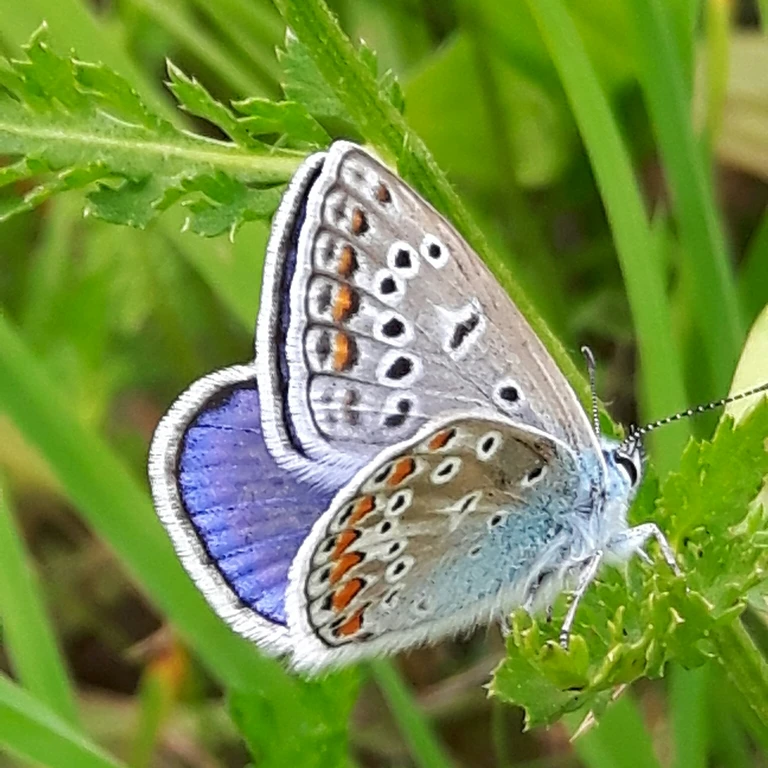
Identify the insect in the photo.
Polyommatus icarus
